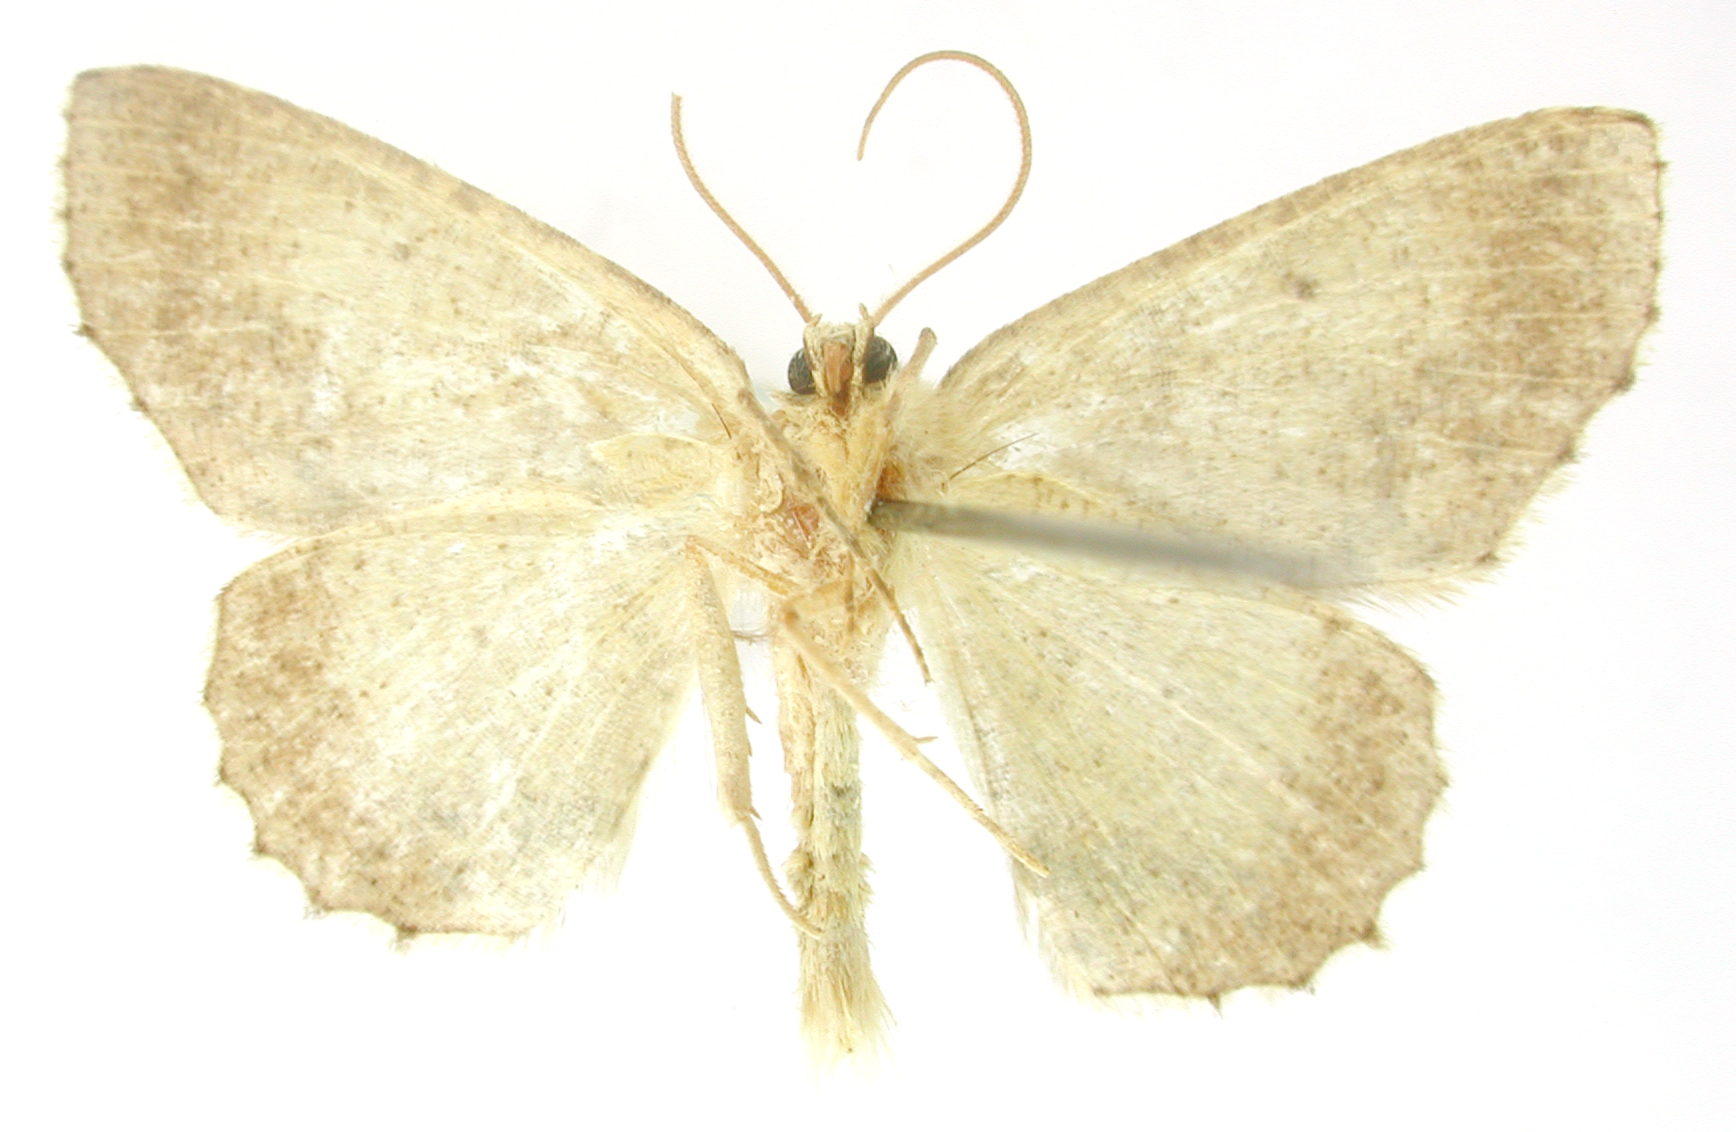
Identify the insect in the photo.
Spilocraspida aroaria
